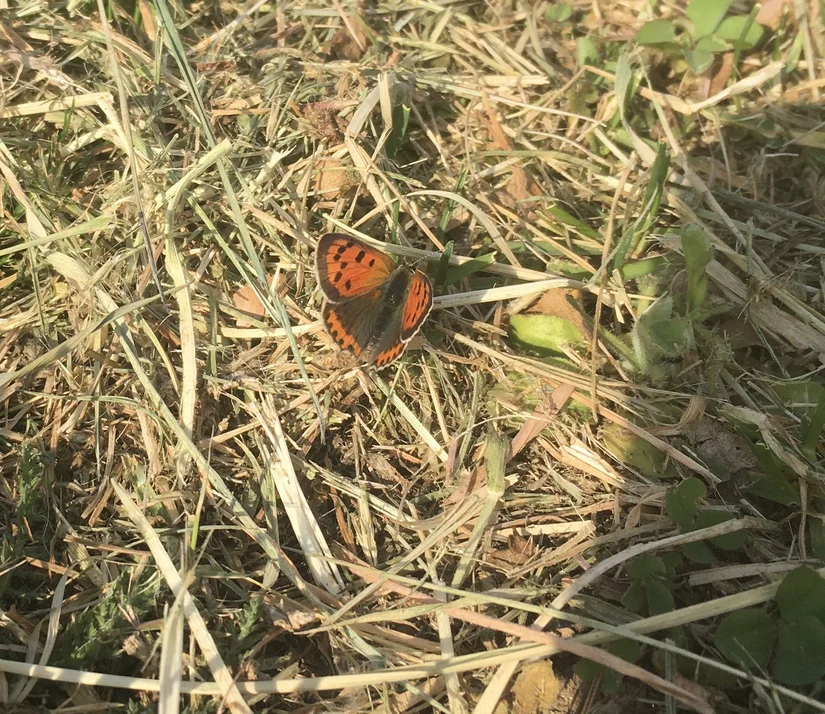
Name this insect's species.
Lycaena phlaeas
